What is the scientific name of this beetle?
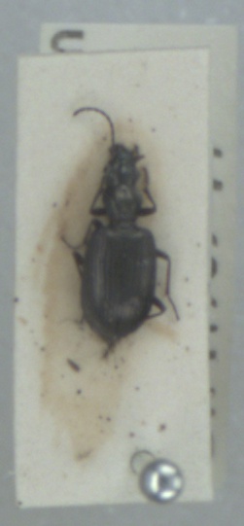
Bembidion punctulatum
